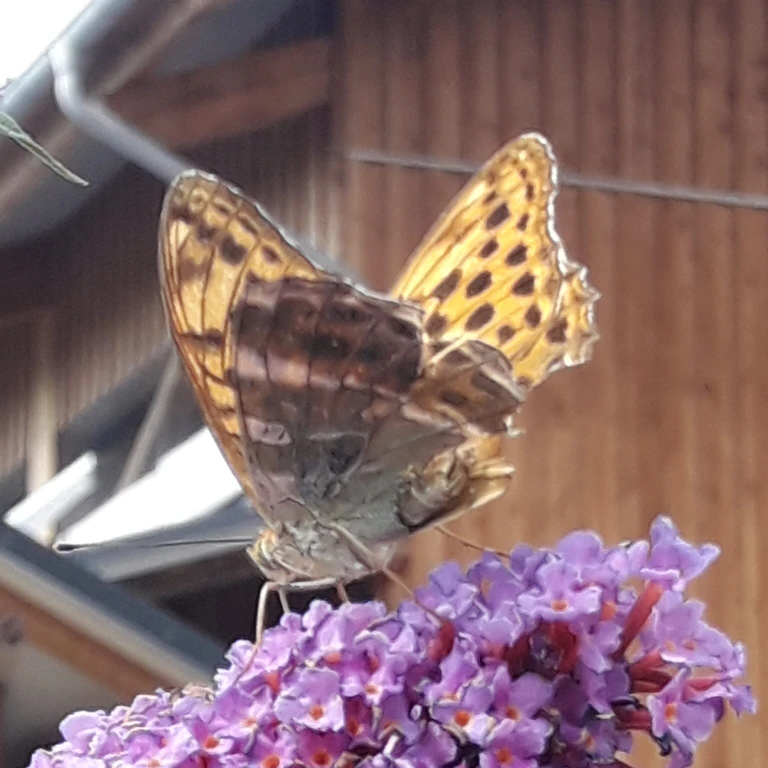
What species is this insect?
Argynnis paphia
